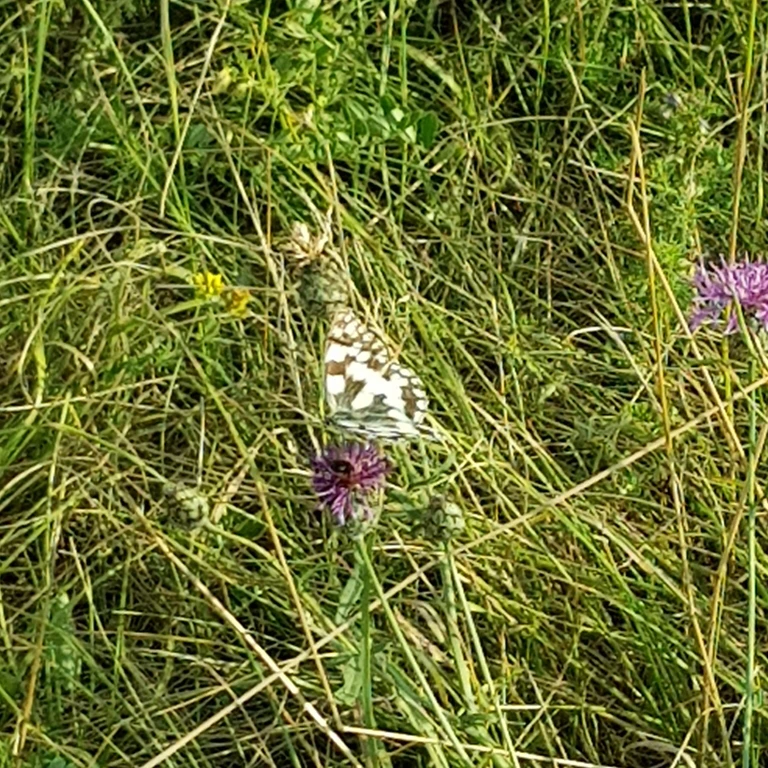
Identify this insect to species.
Melanargia galathea
